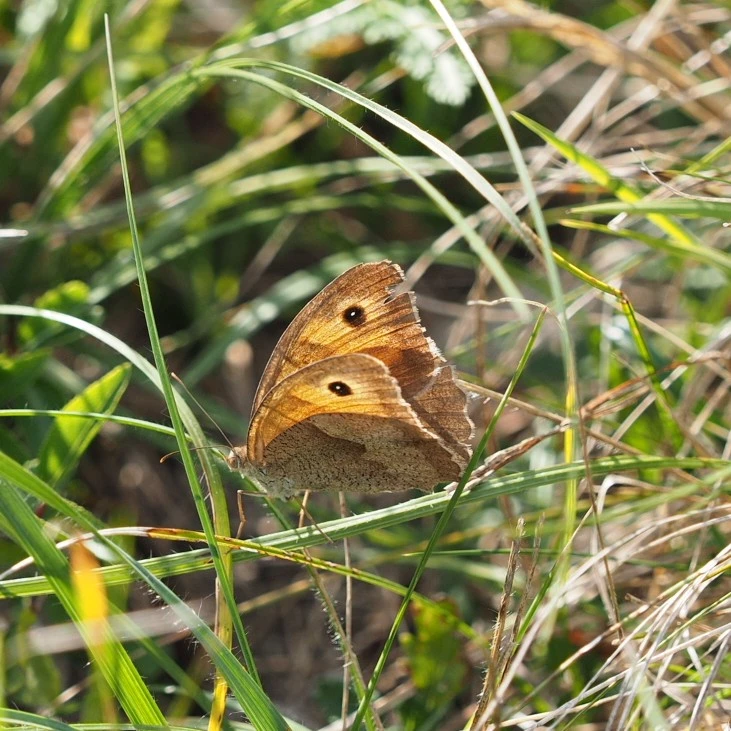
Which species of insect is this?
Maniola jurtina
